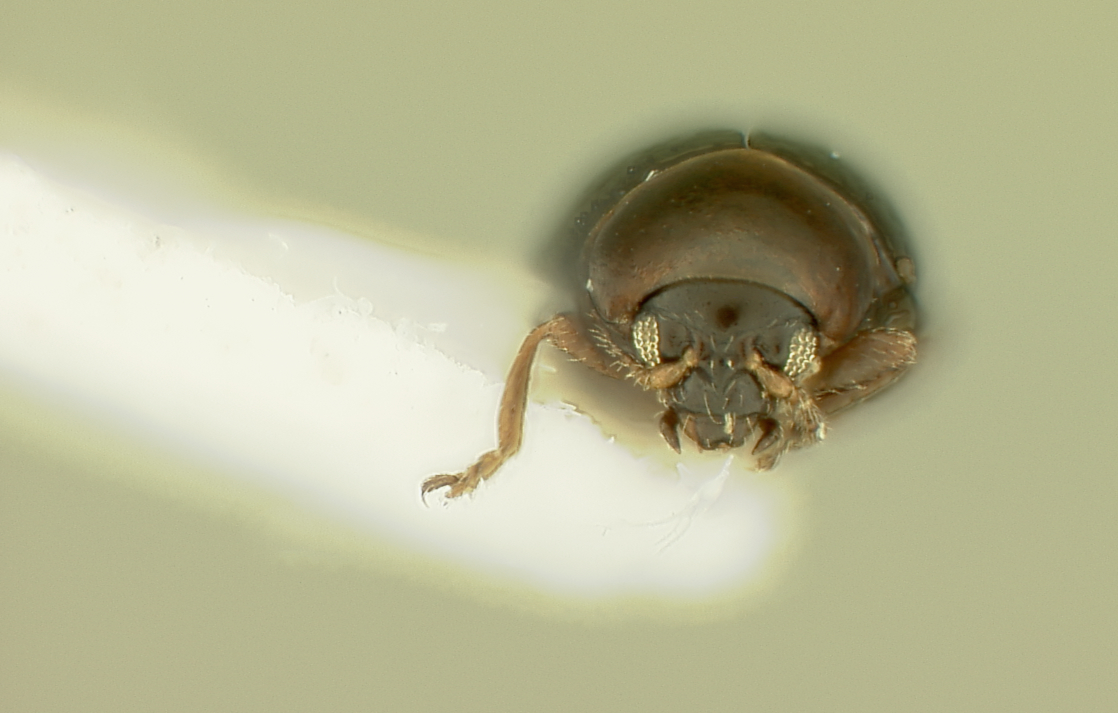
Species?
Paraminota lauribina
